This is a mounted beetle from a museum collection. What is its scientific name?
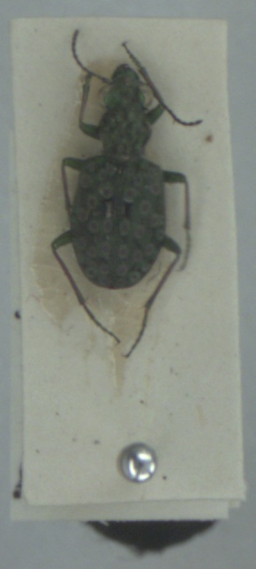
Elaphrus riparius
